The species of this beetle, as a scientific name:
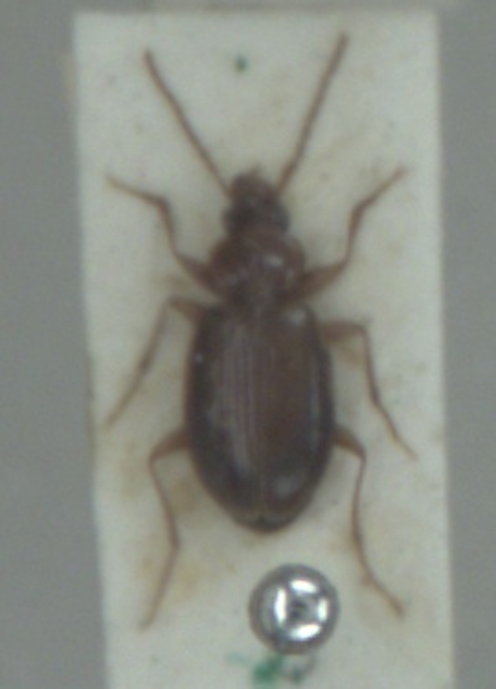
Ocys harpaloides
